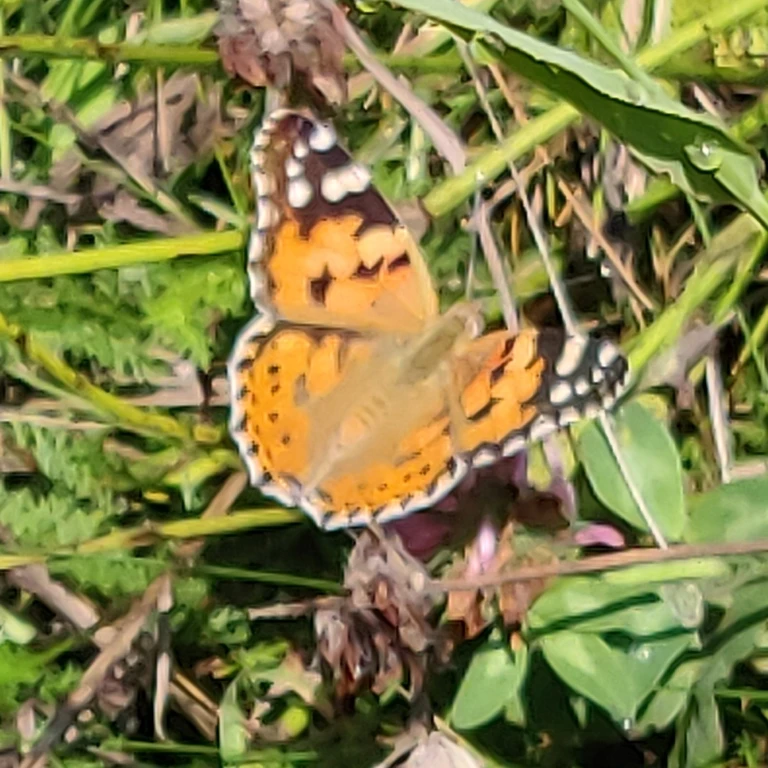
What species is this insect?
Vanessa cardui
